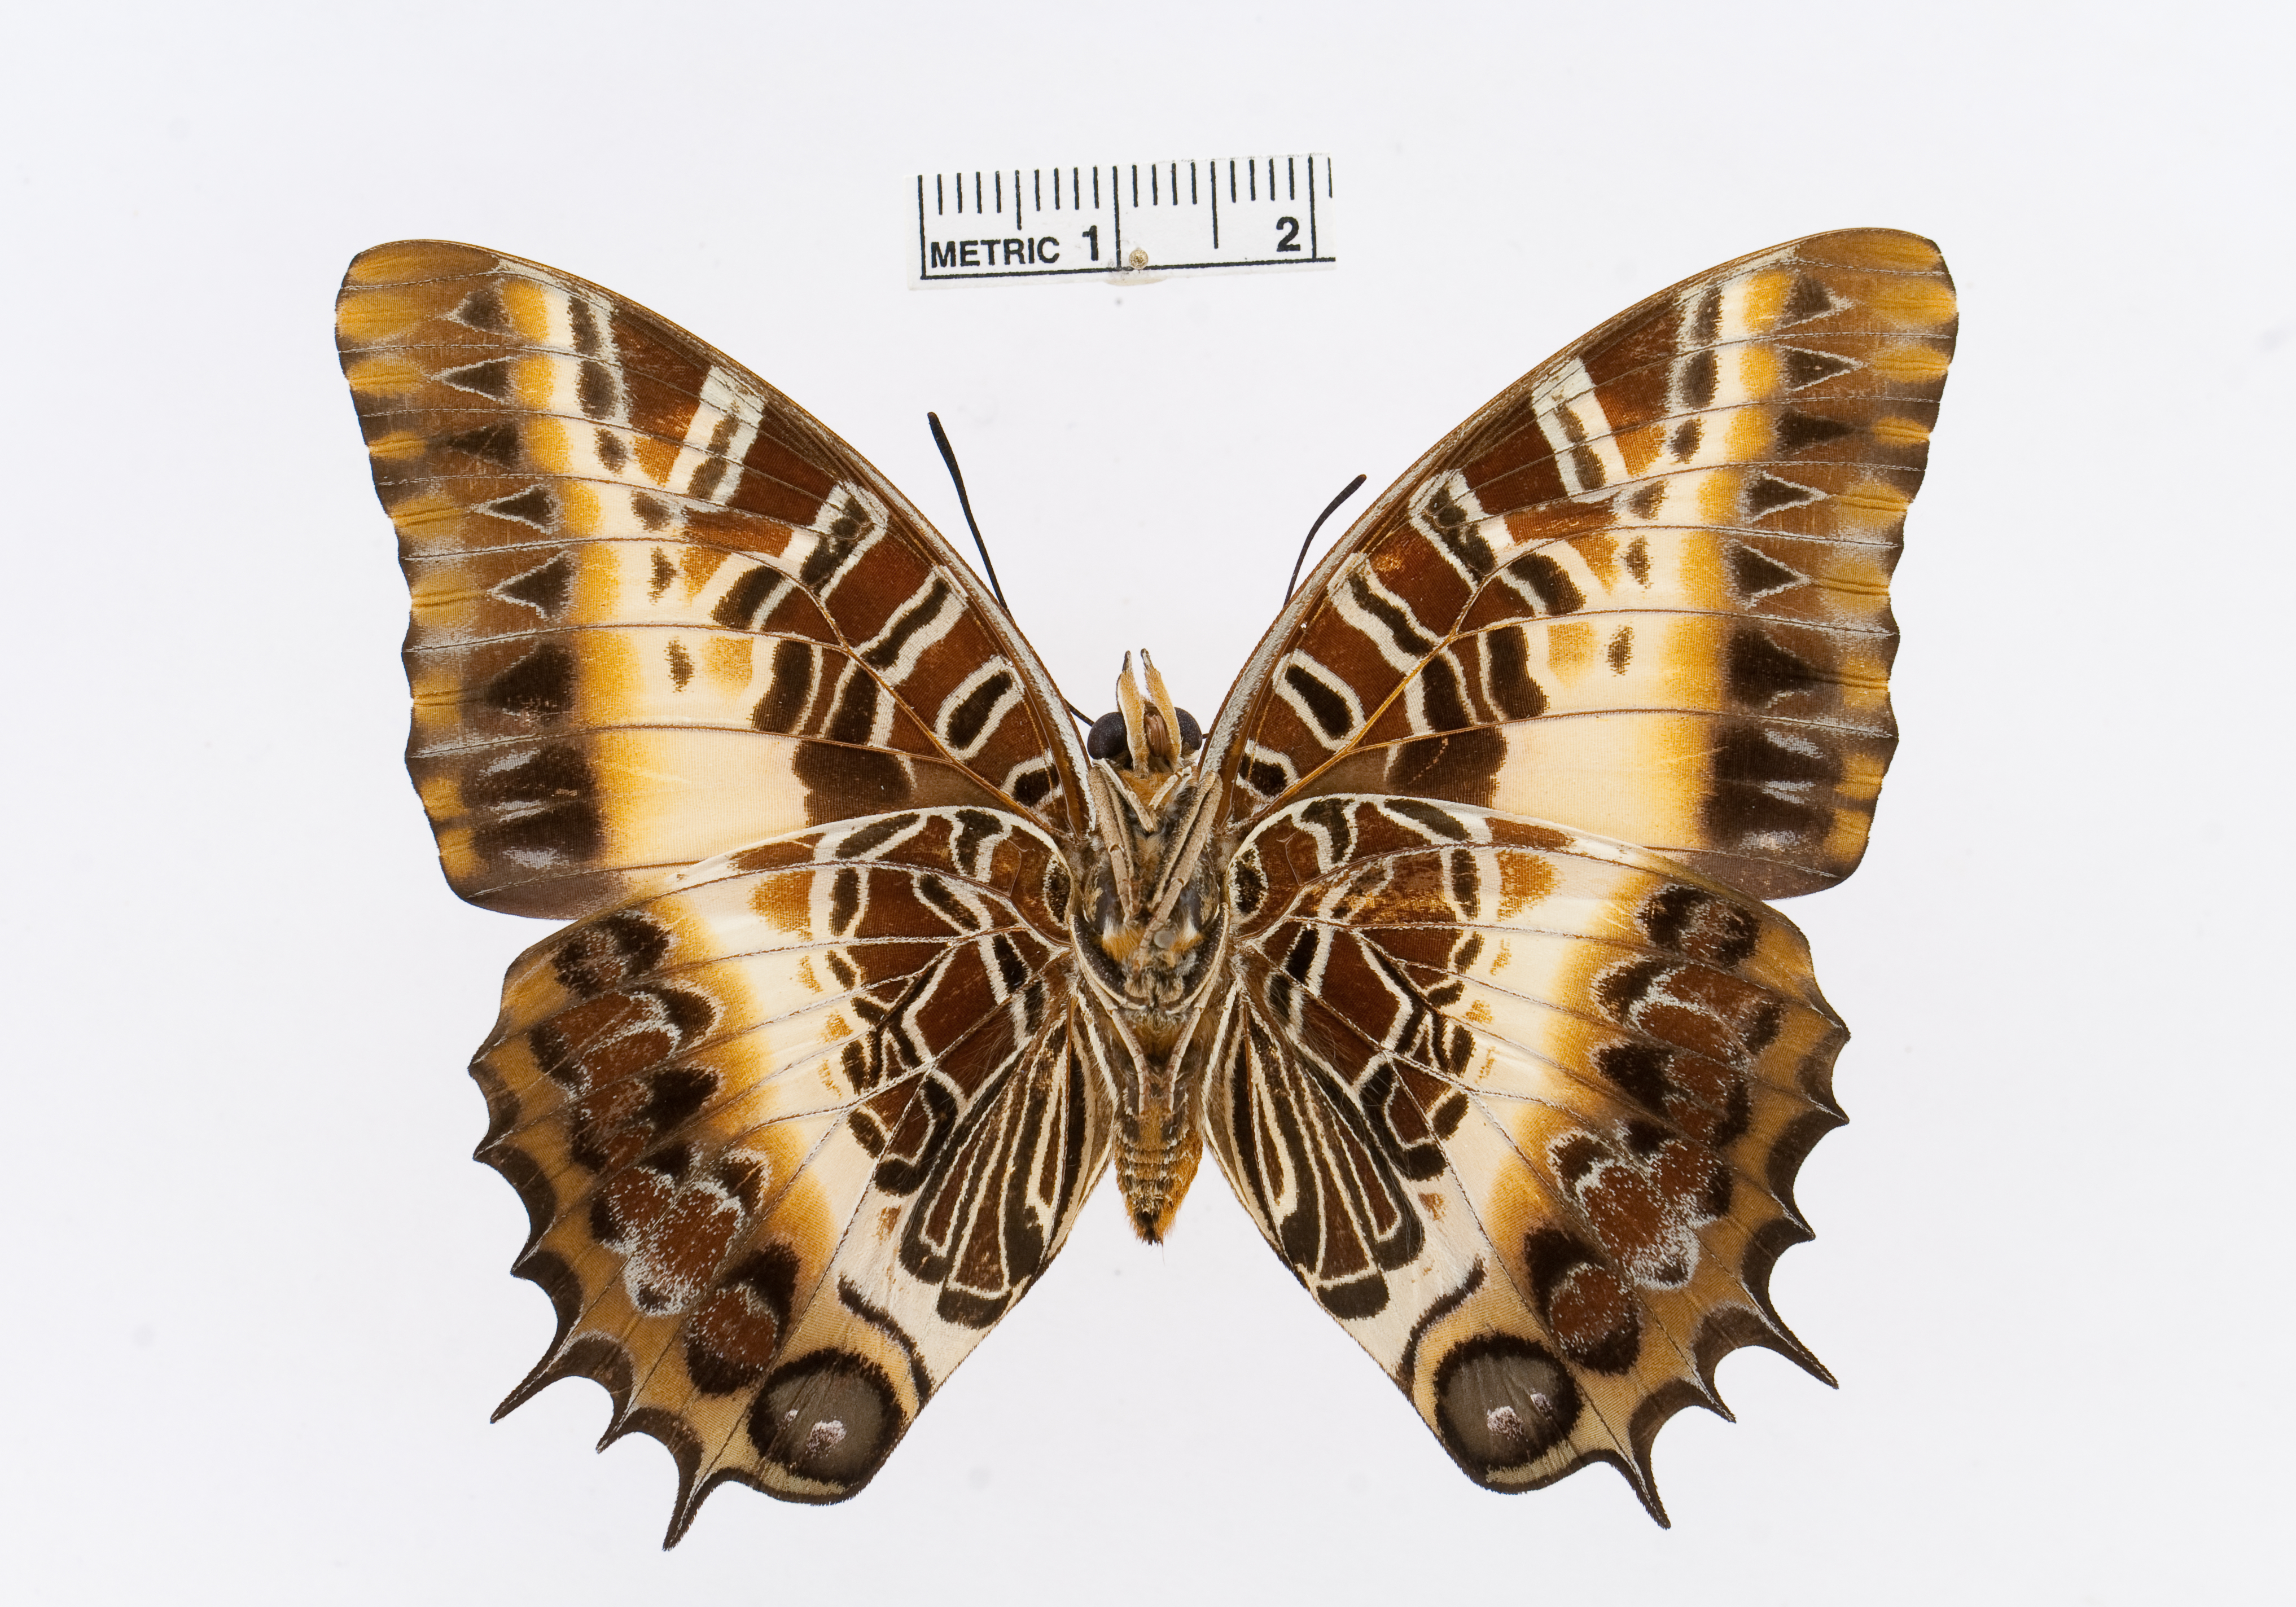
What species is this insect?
Charaxes pollux
